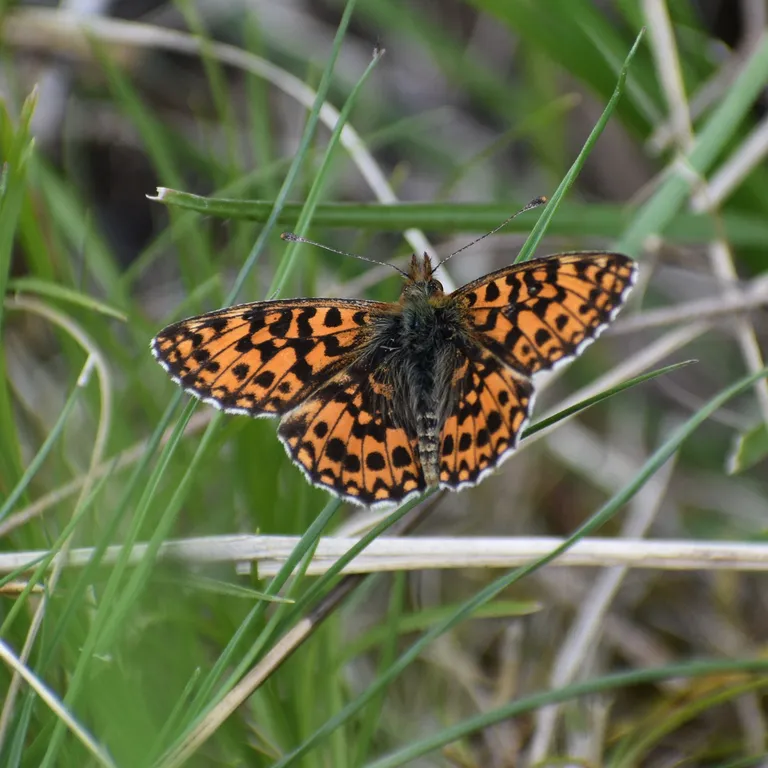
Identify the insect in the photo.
Boloria dia
